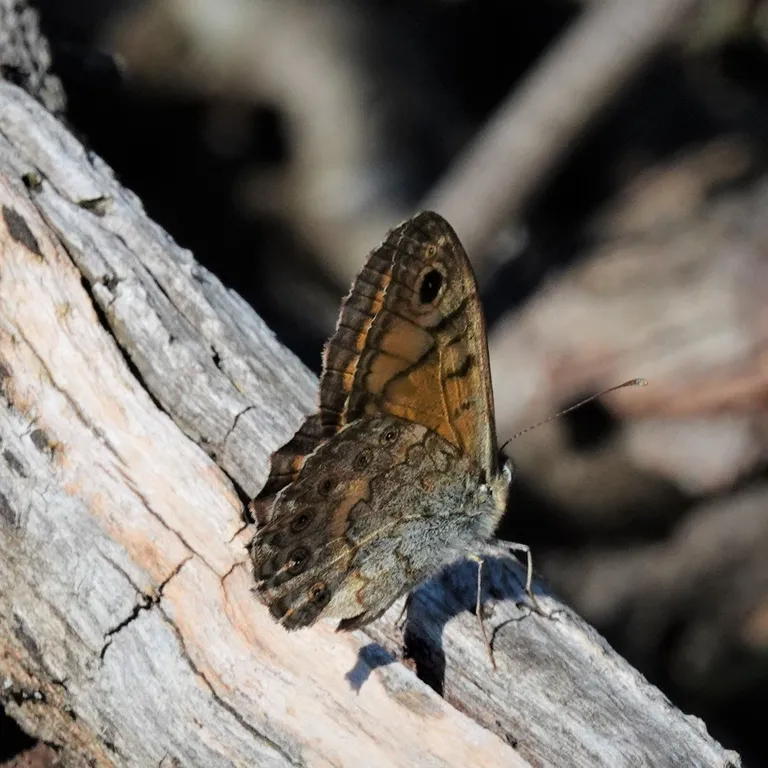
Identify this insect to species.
Lasiommata megera (also Pararge megera)
